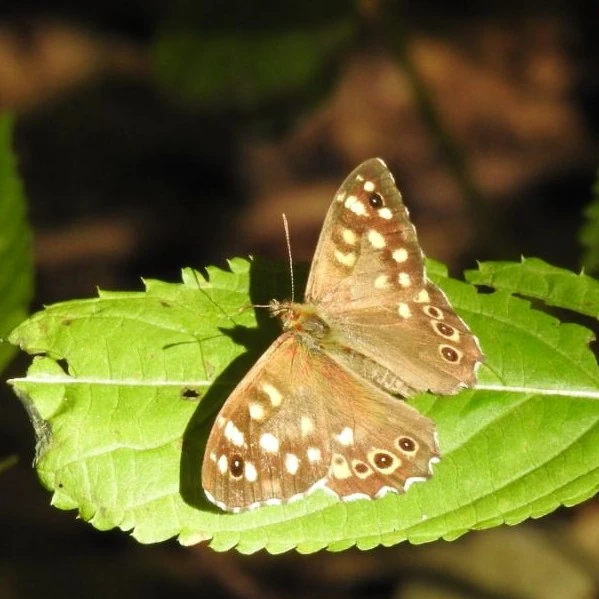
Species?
Pararge aegeria
